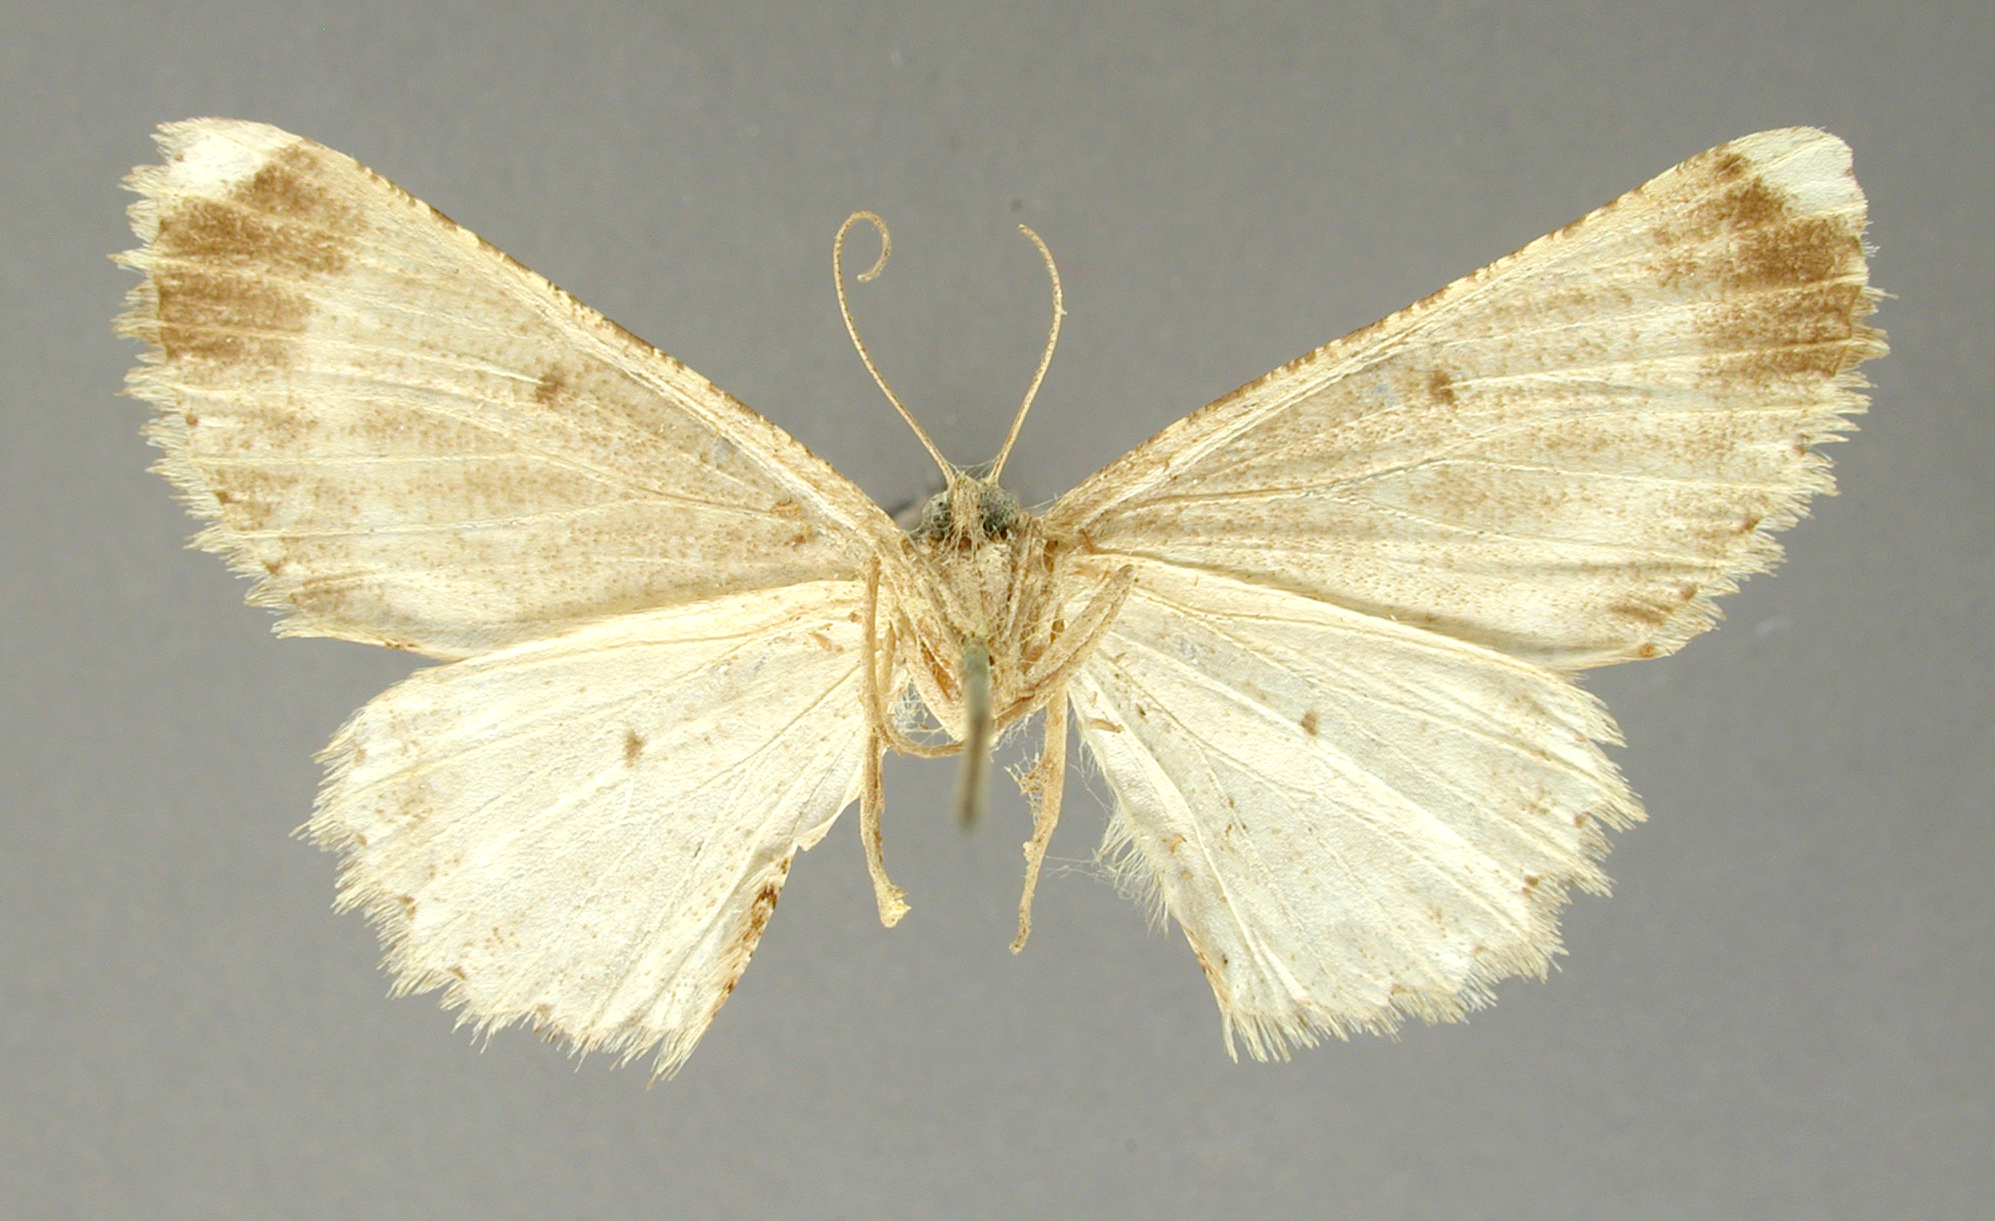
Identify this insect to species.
Cymatophora granillosa
